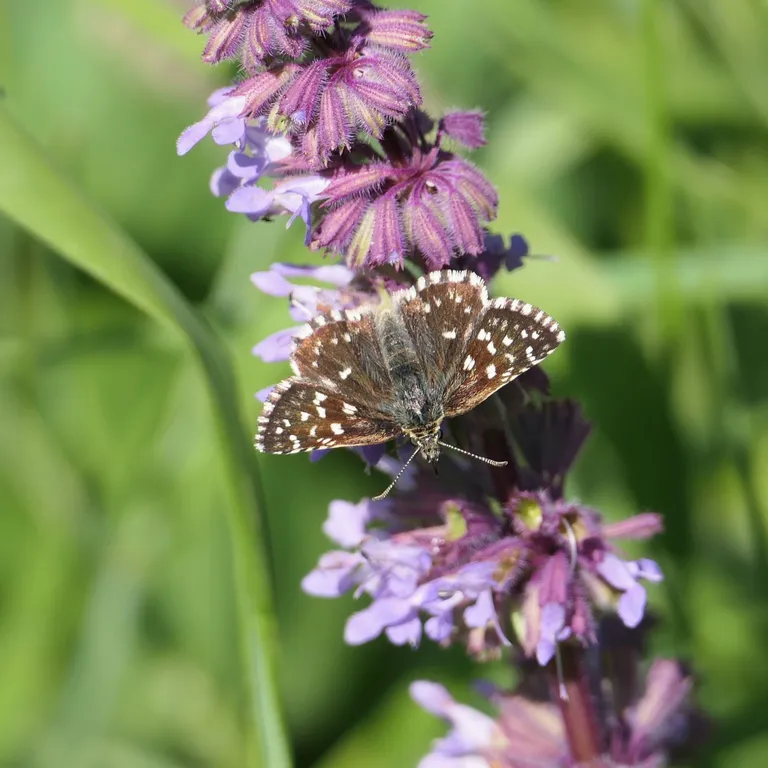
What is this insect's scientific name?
Pyrgus malvae
